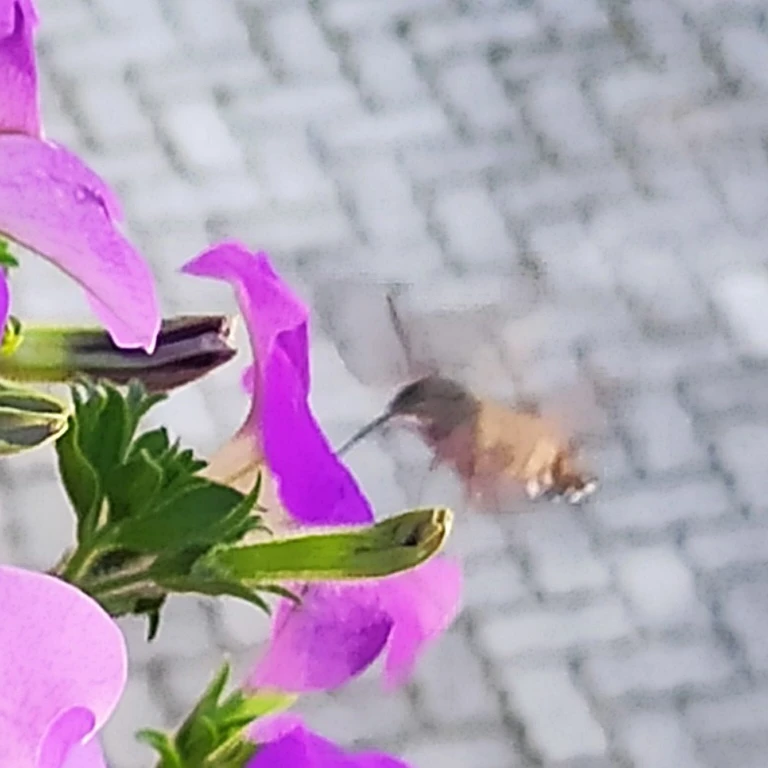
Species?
Macroglossum stellatarum
